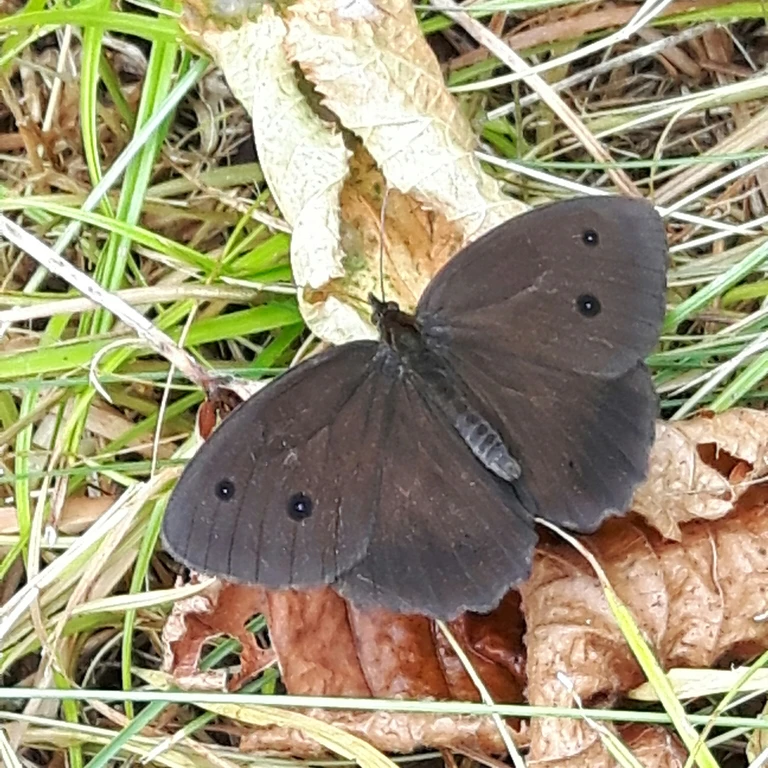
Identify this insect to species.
Minois dryas
